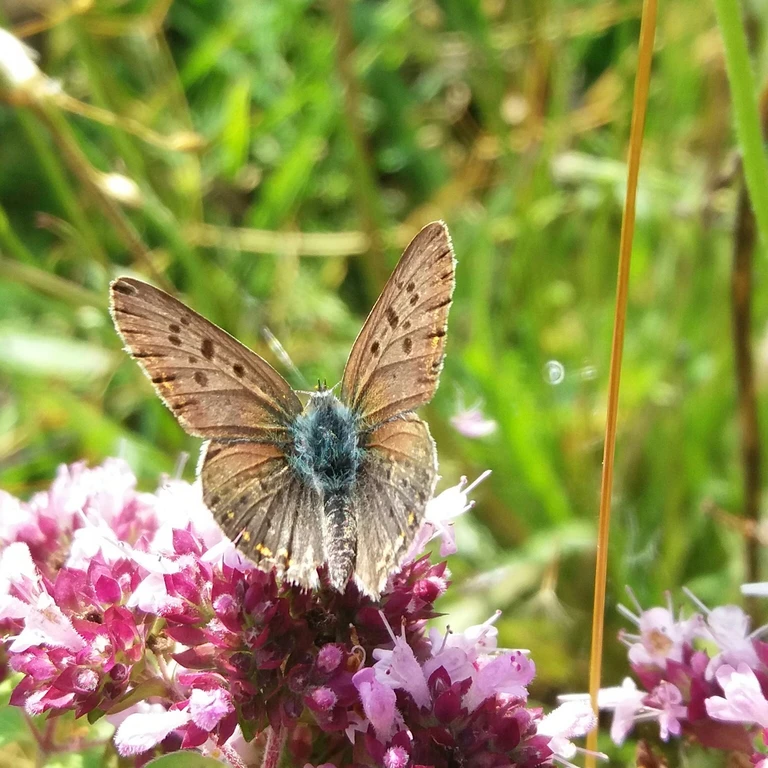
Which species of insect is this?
Lycaena tityrus (also Loweia tityrus)
